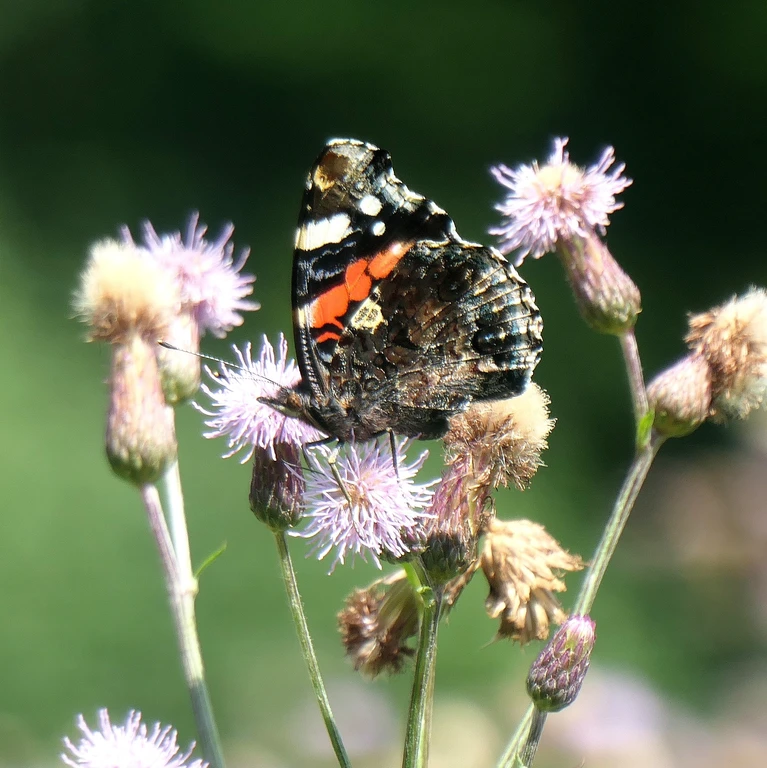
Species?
Vanessa atalanta
